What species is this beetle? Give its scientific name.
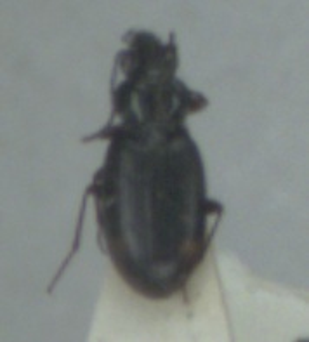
Bembidion biguttatum
